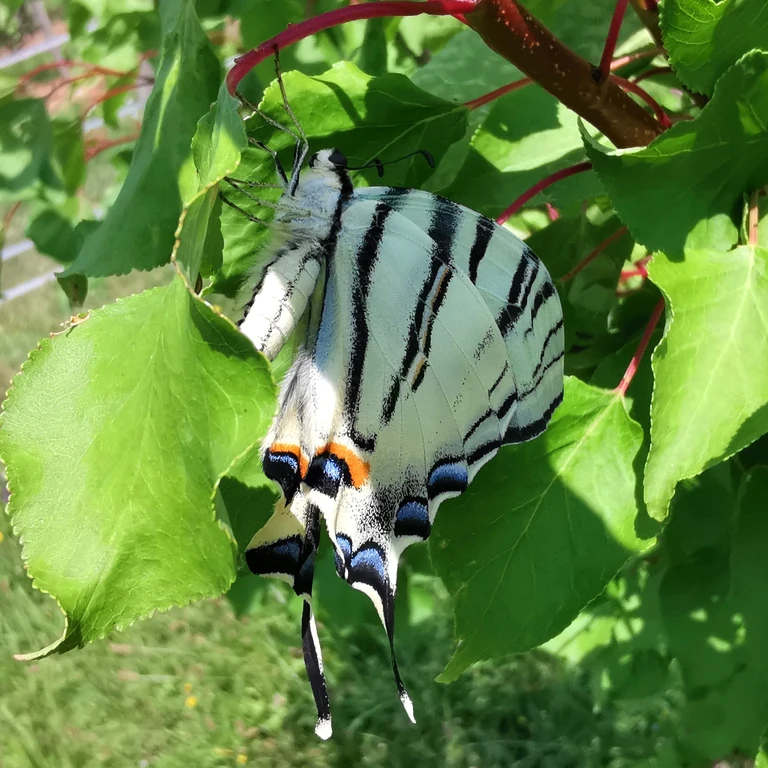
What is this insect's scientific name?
Iphiclides podalirius
